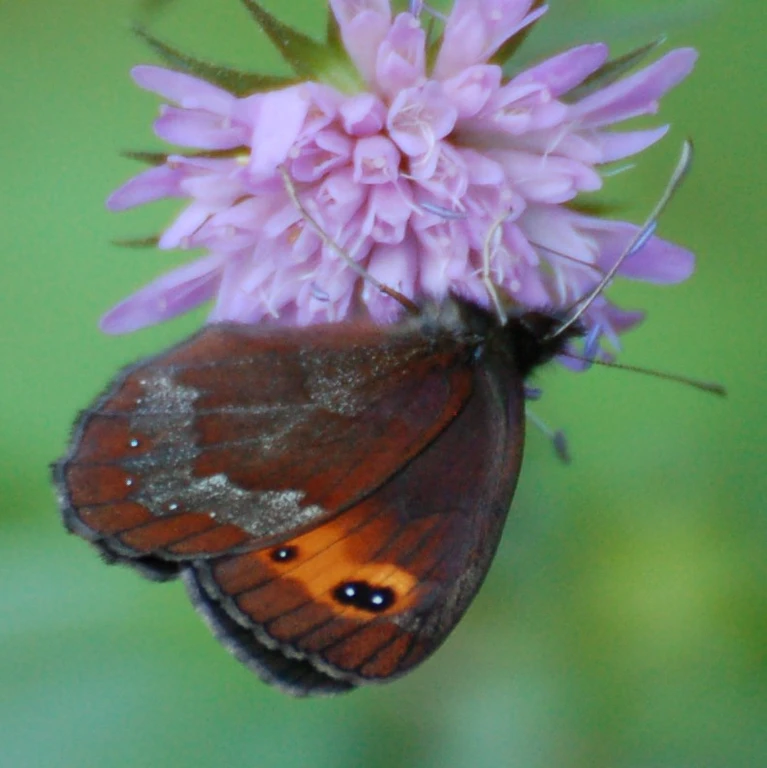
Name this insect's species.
Erebia aethiops
